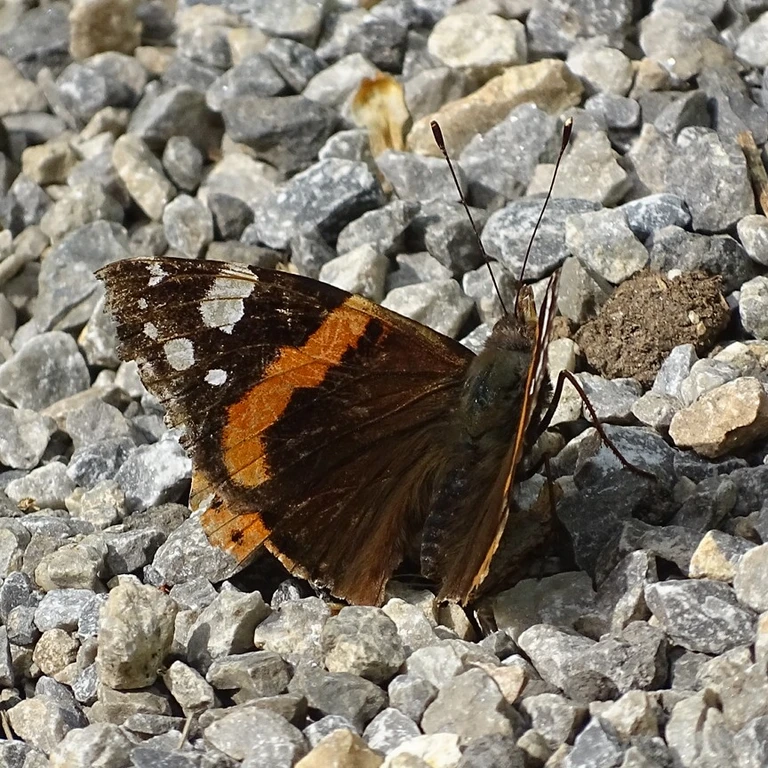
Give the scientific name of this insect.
Vanessa atalanta
